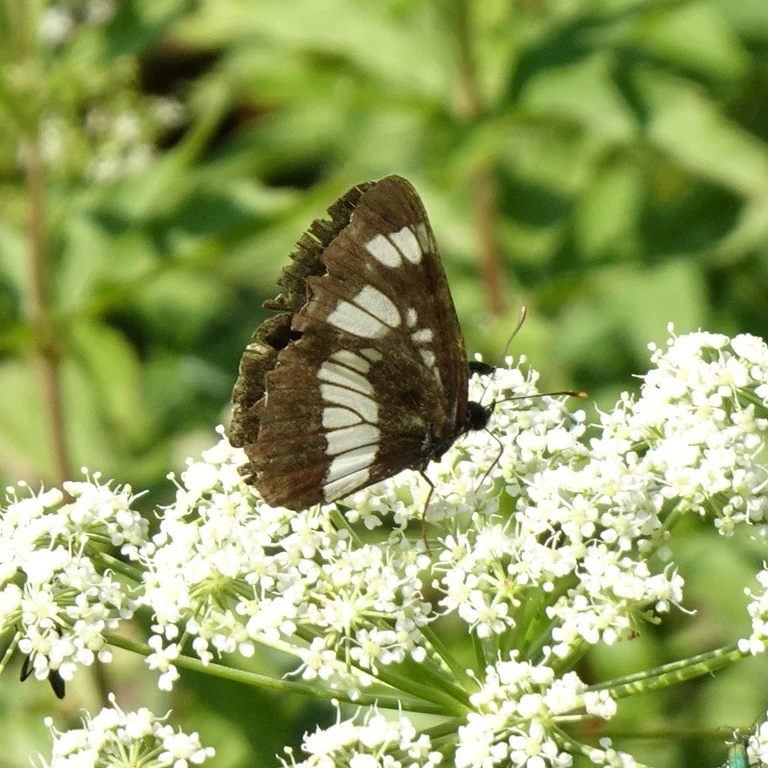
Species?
Neptis rivularis
